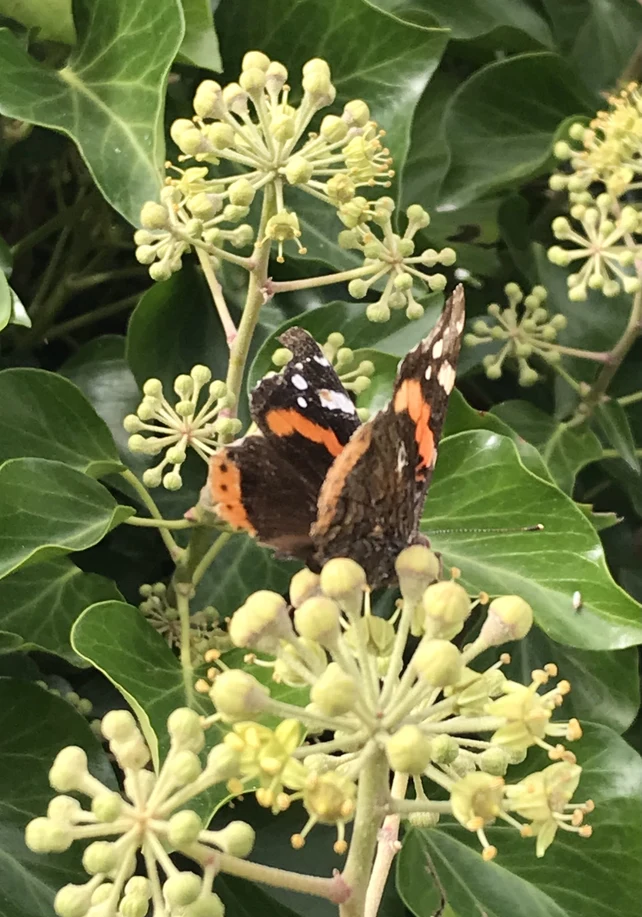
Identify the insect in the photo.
Vanessa atalanta
